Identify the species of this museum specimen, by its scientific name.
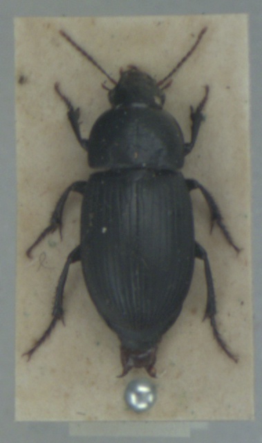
Harpalus serripes
